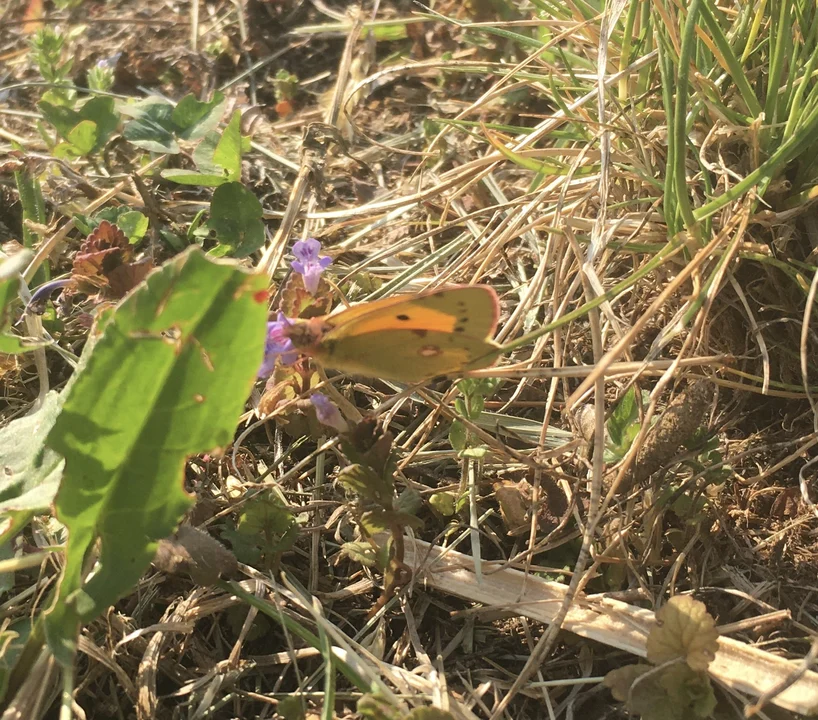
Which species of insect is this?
Colias croceus
